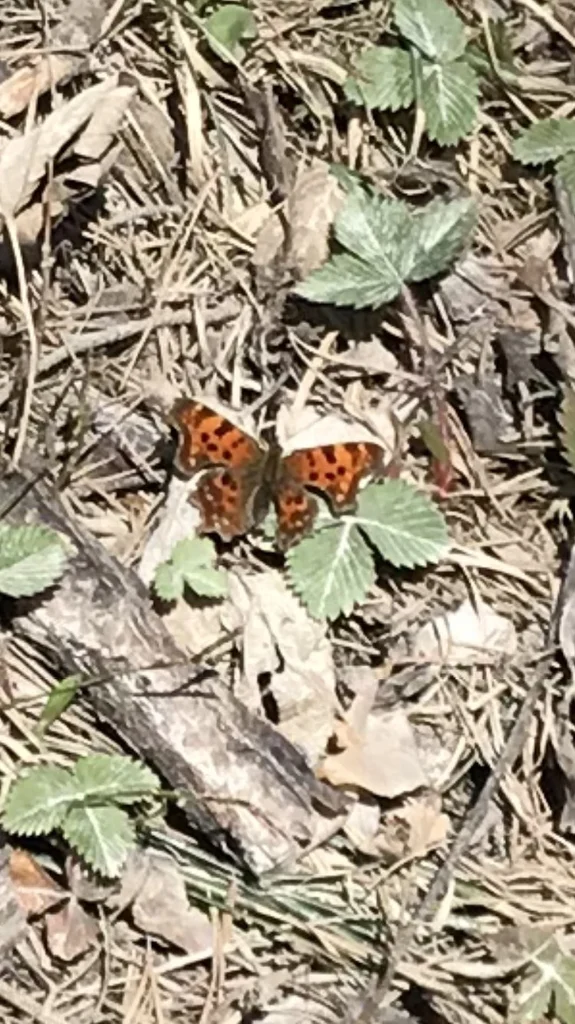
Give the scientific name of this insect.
Polygonia c-album
